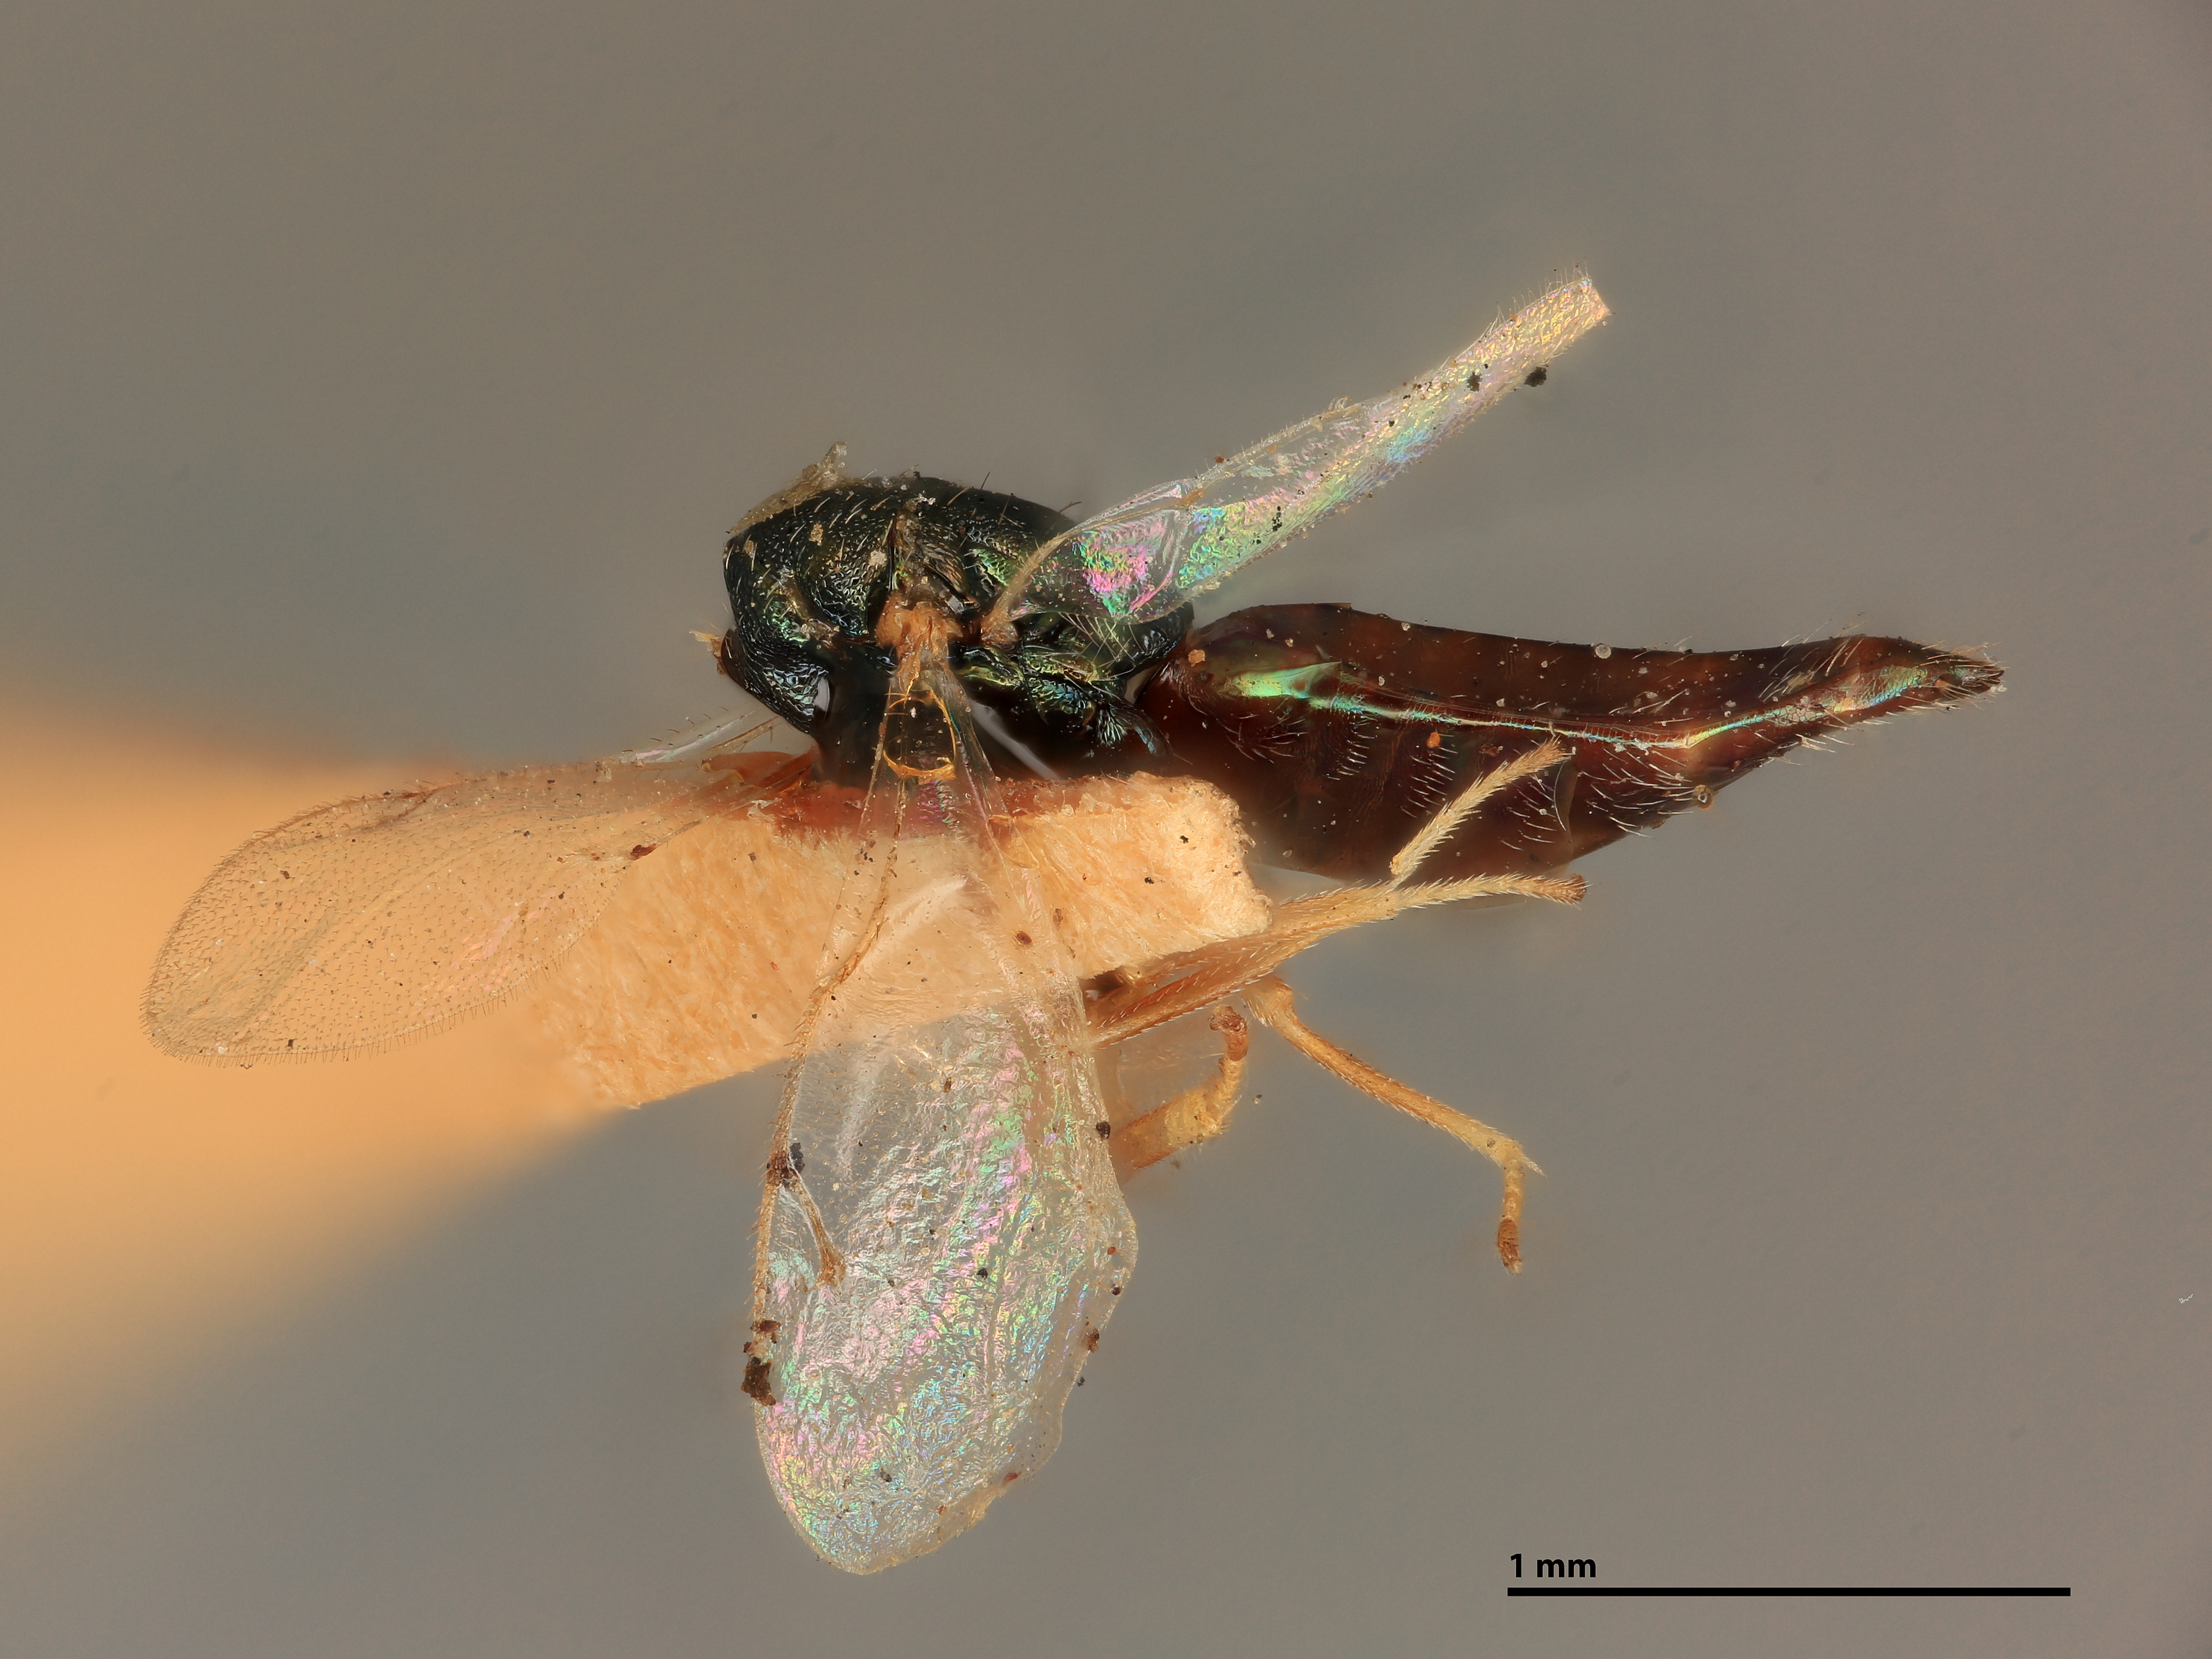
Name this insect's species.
Habrocytus aulacis
